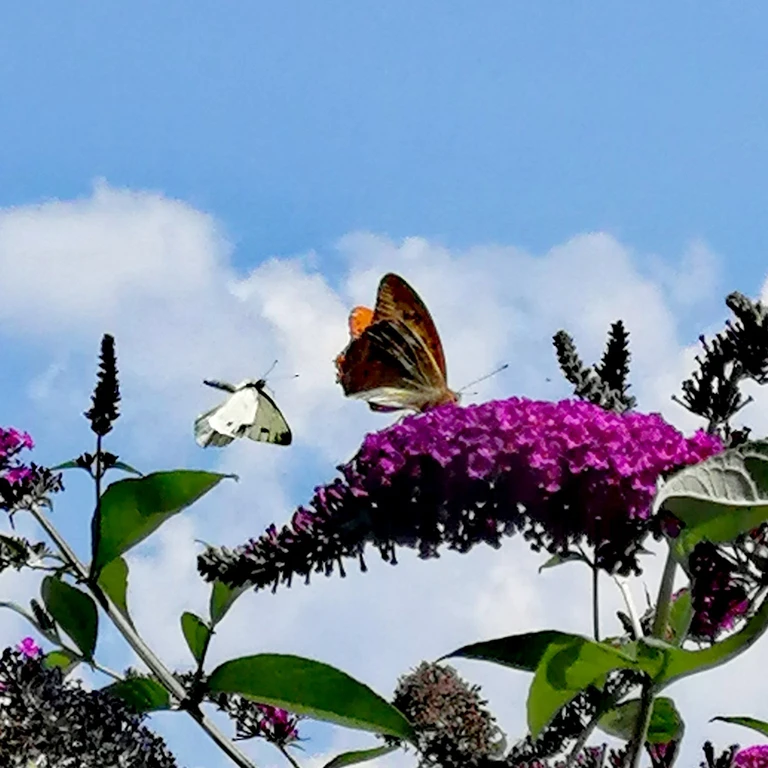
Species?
Argynnis paphia
